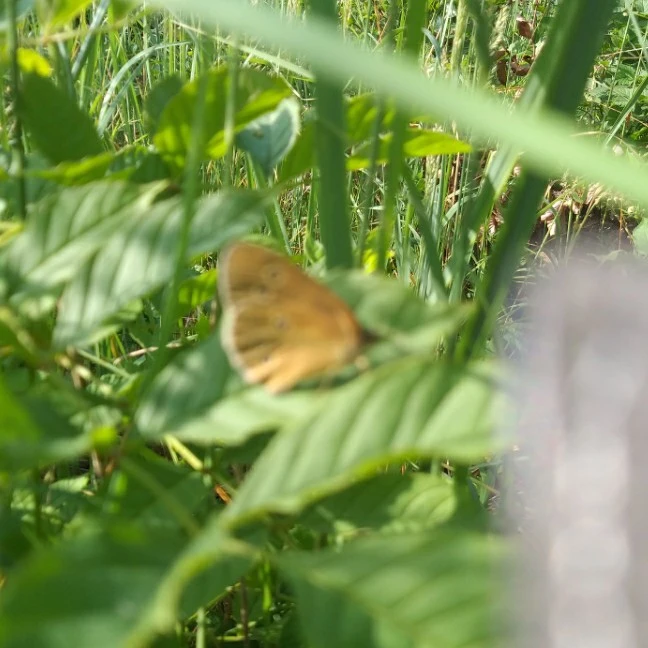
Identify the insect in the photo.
Aphantopus hyperantus
